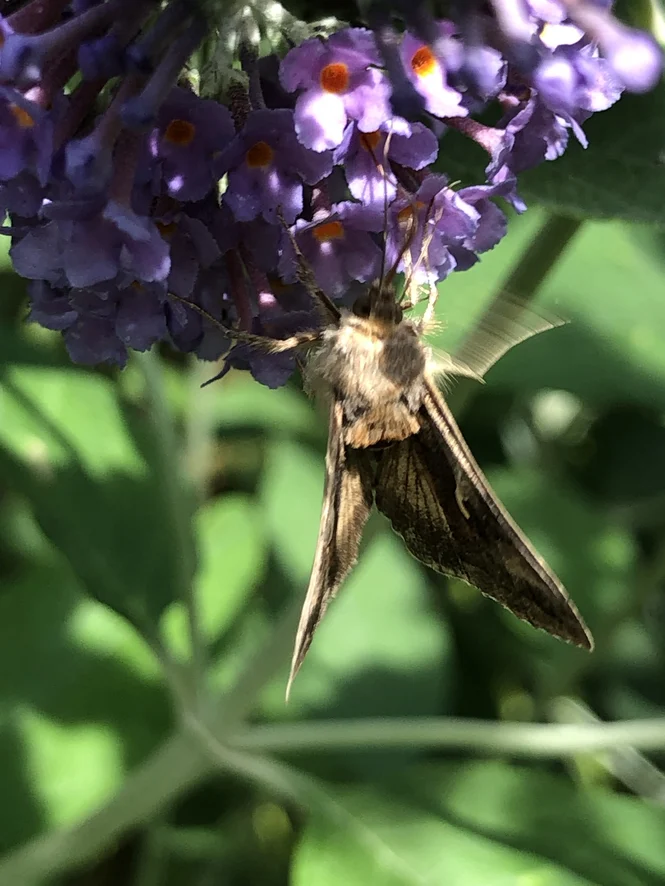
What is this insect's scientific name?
Autographa gamma
